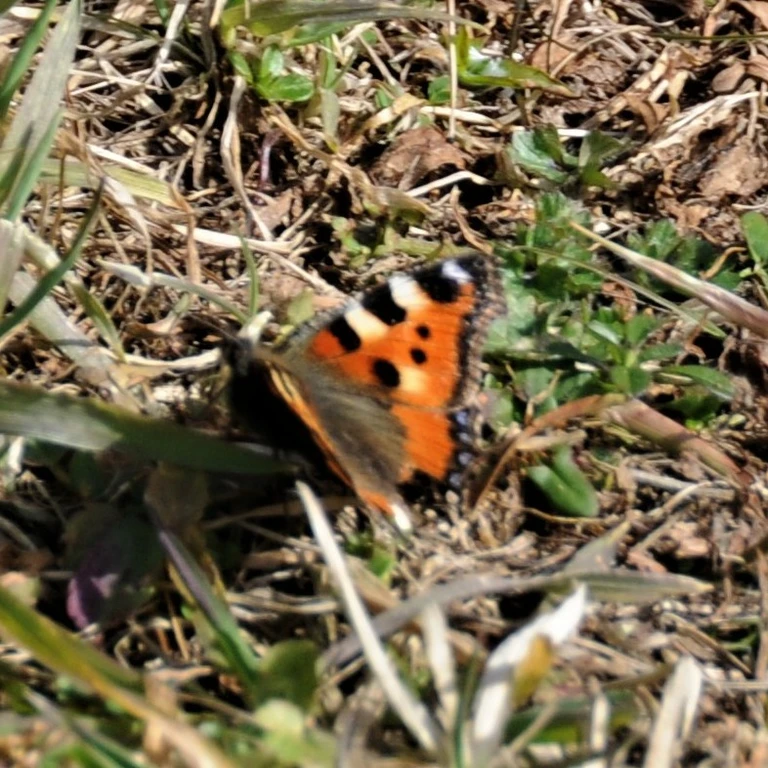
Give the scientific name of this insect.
Aglais urticae
